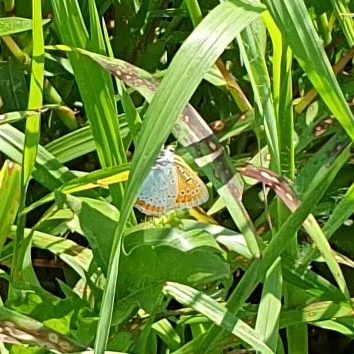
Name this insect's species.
Lycaena dispar
